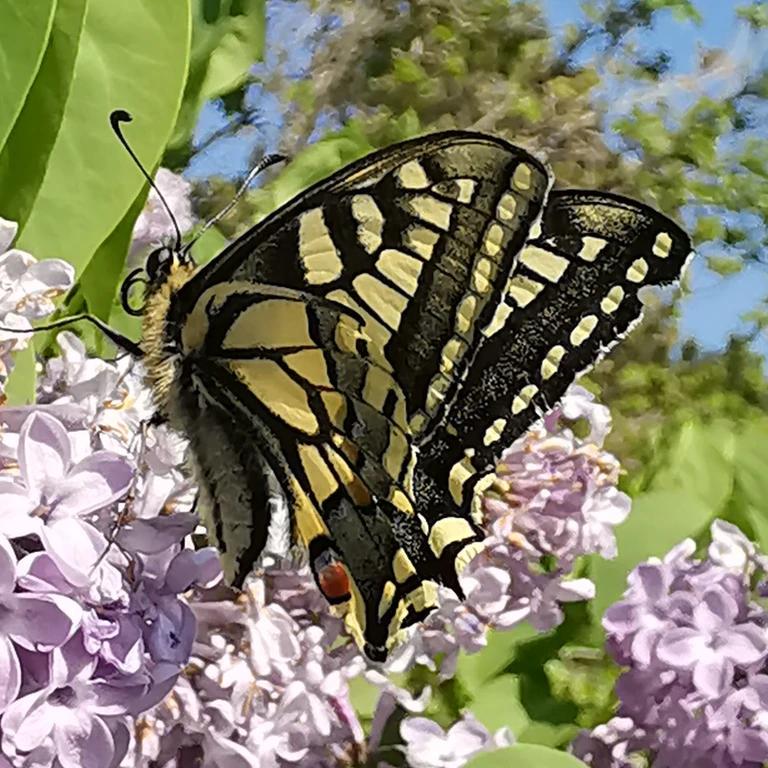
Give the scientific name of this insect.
Papilio machaon
